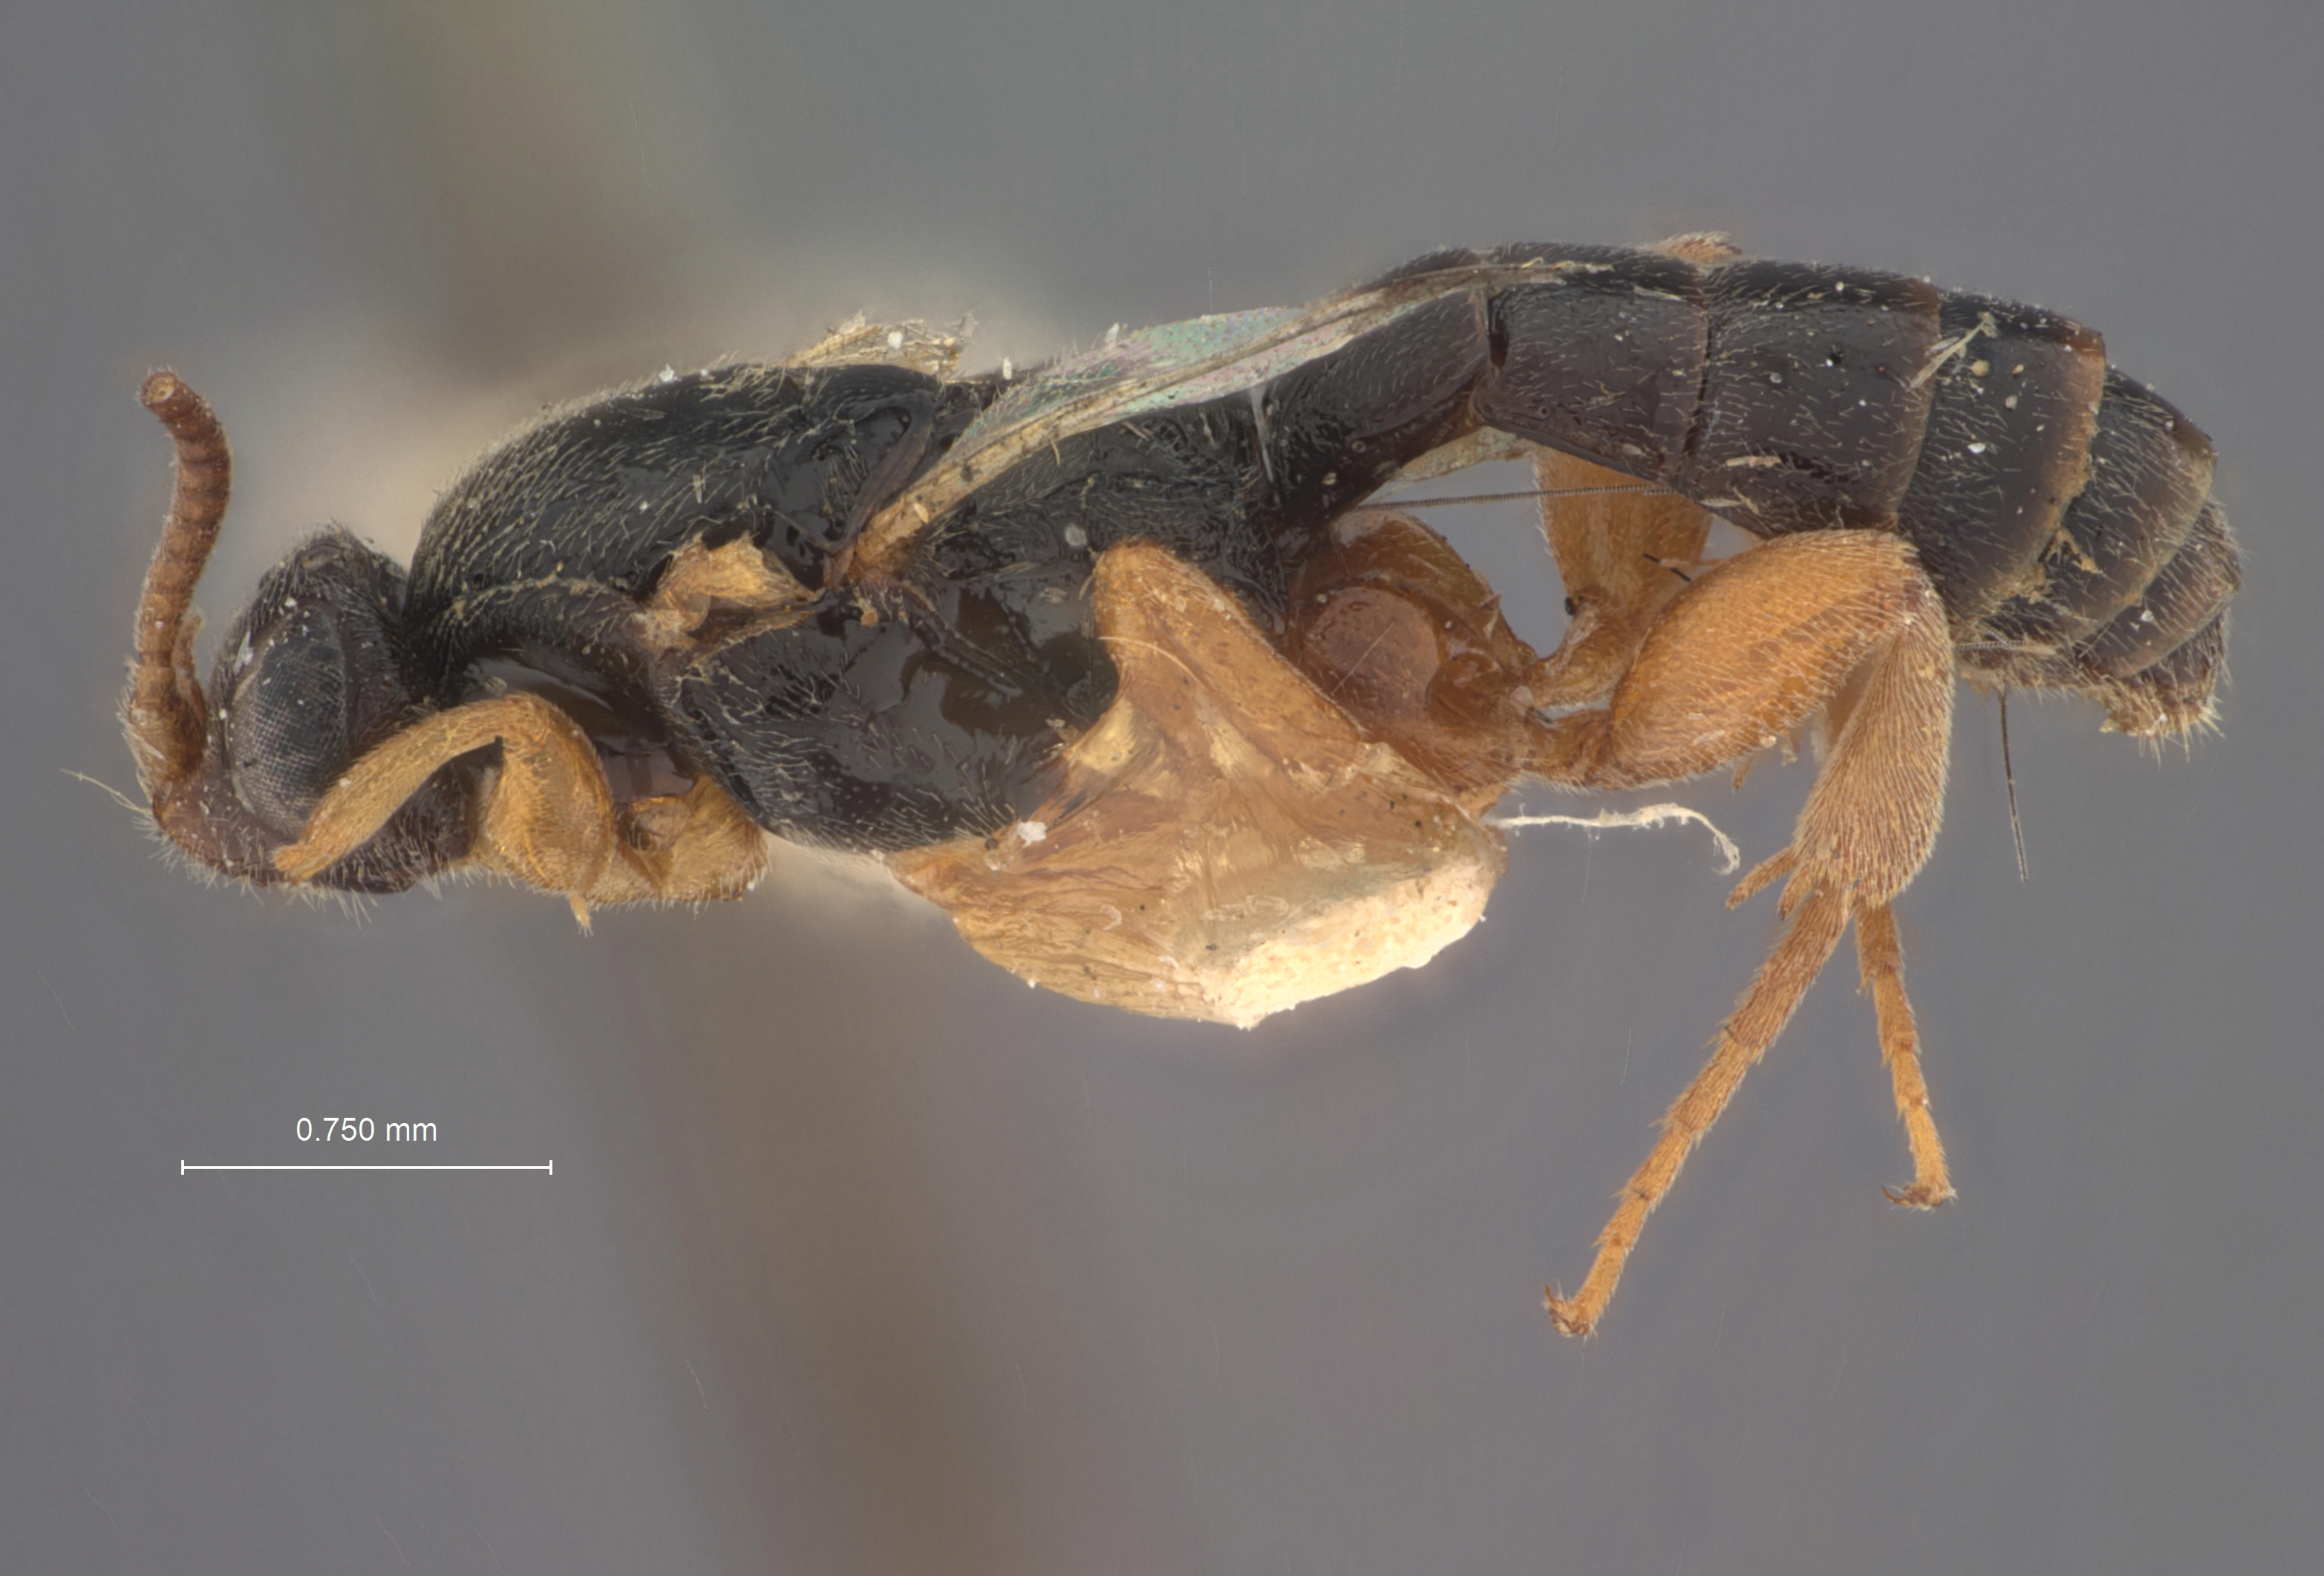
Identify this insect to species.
Hyperacmus tineae
